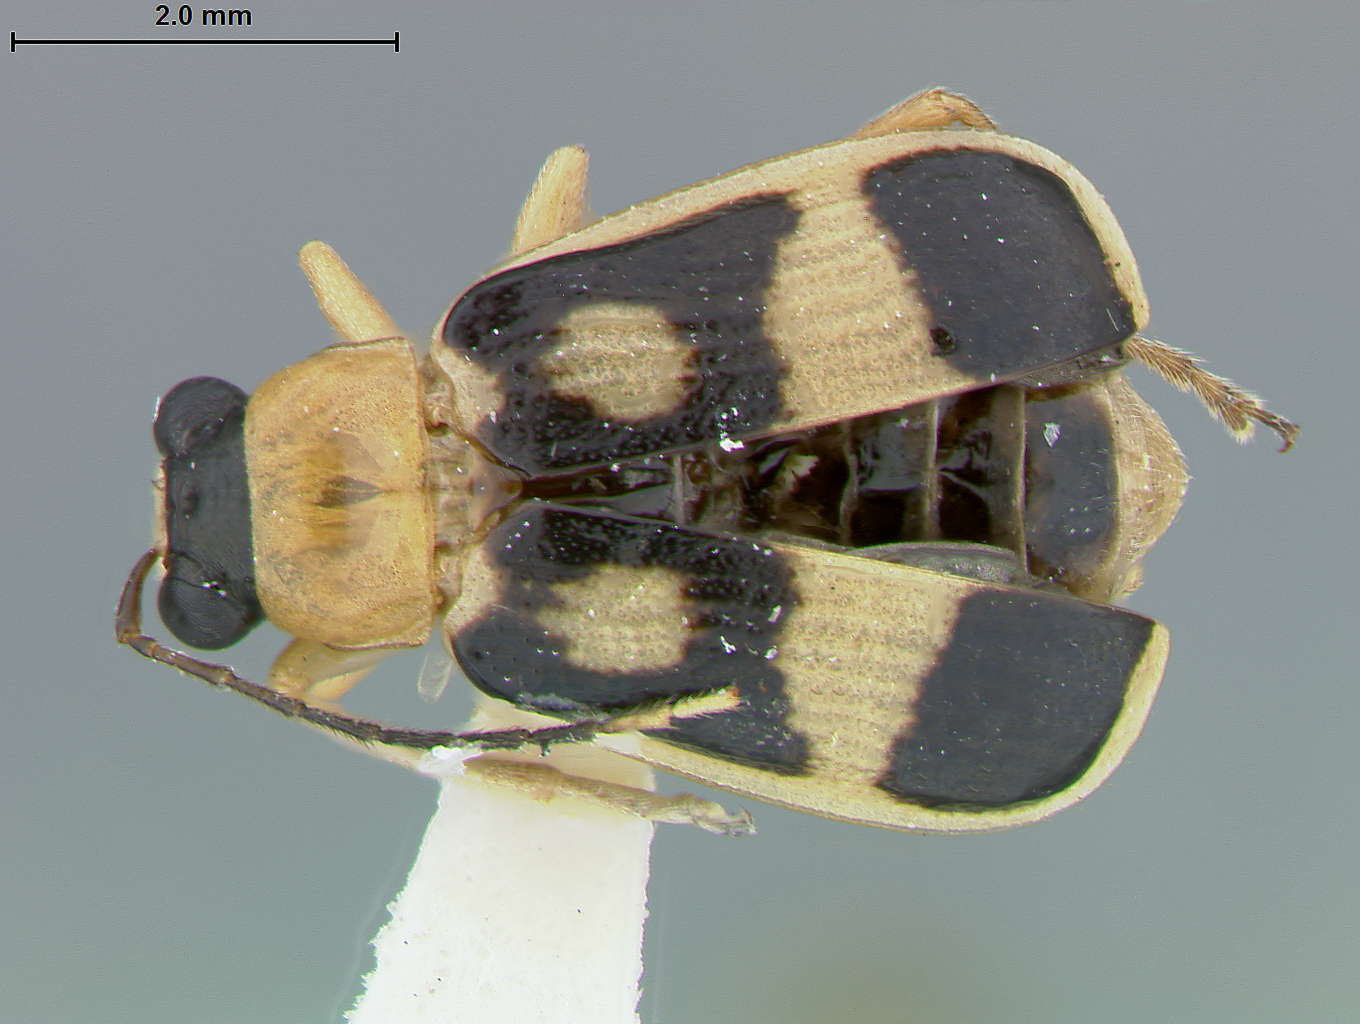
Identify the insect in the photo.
Hystiopsis bella
